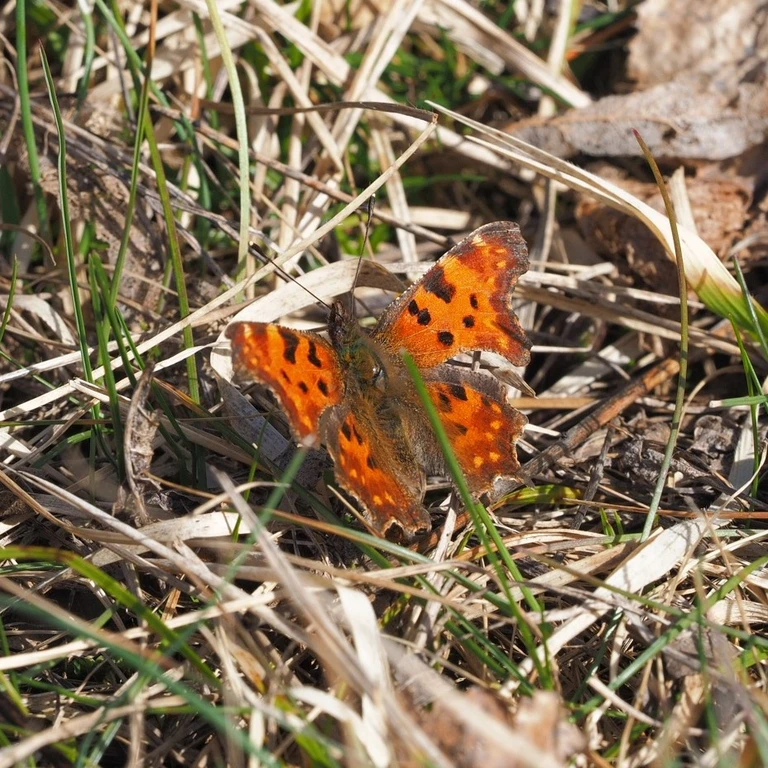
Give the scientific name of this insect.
Polygonia c-album
